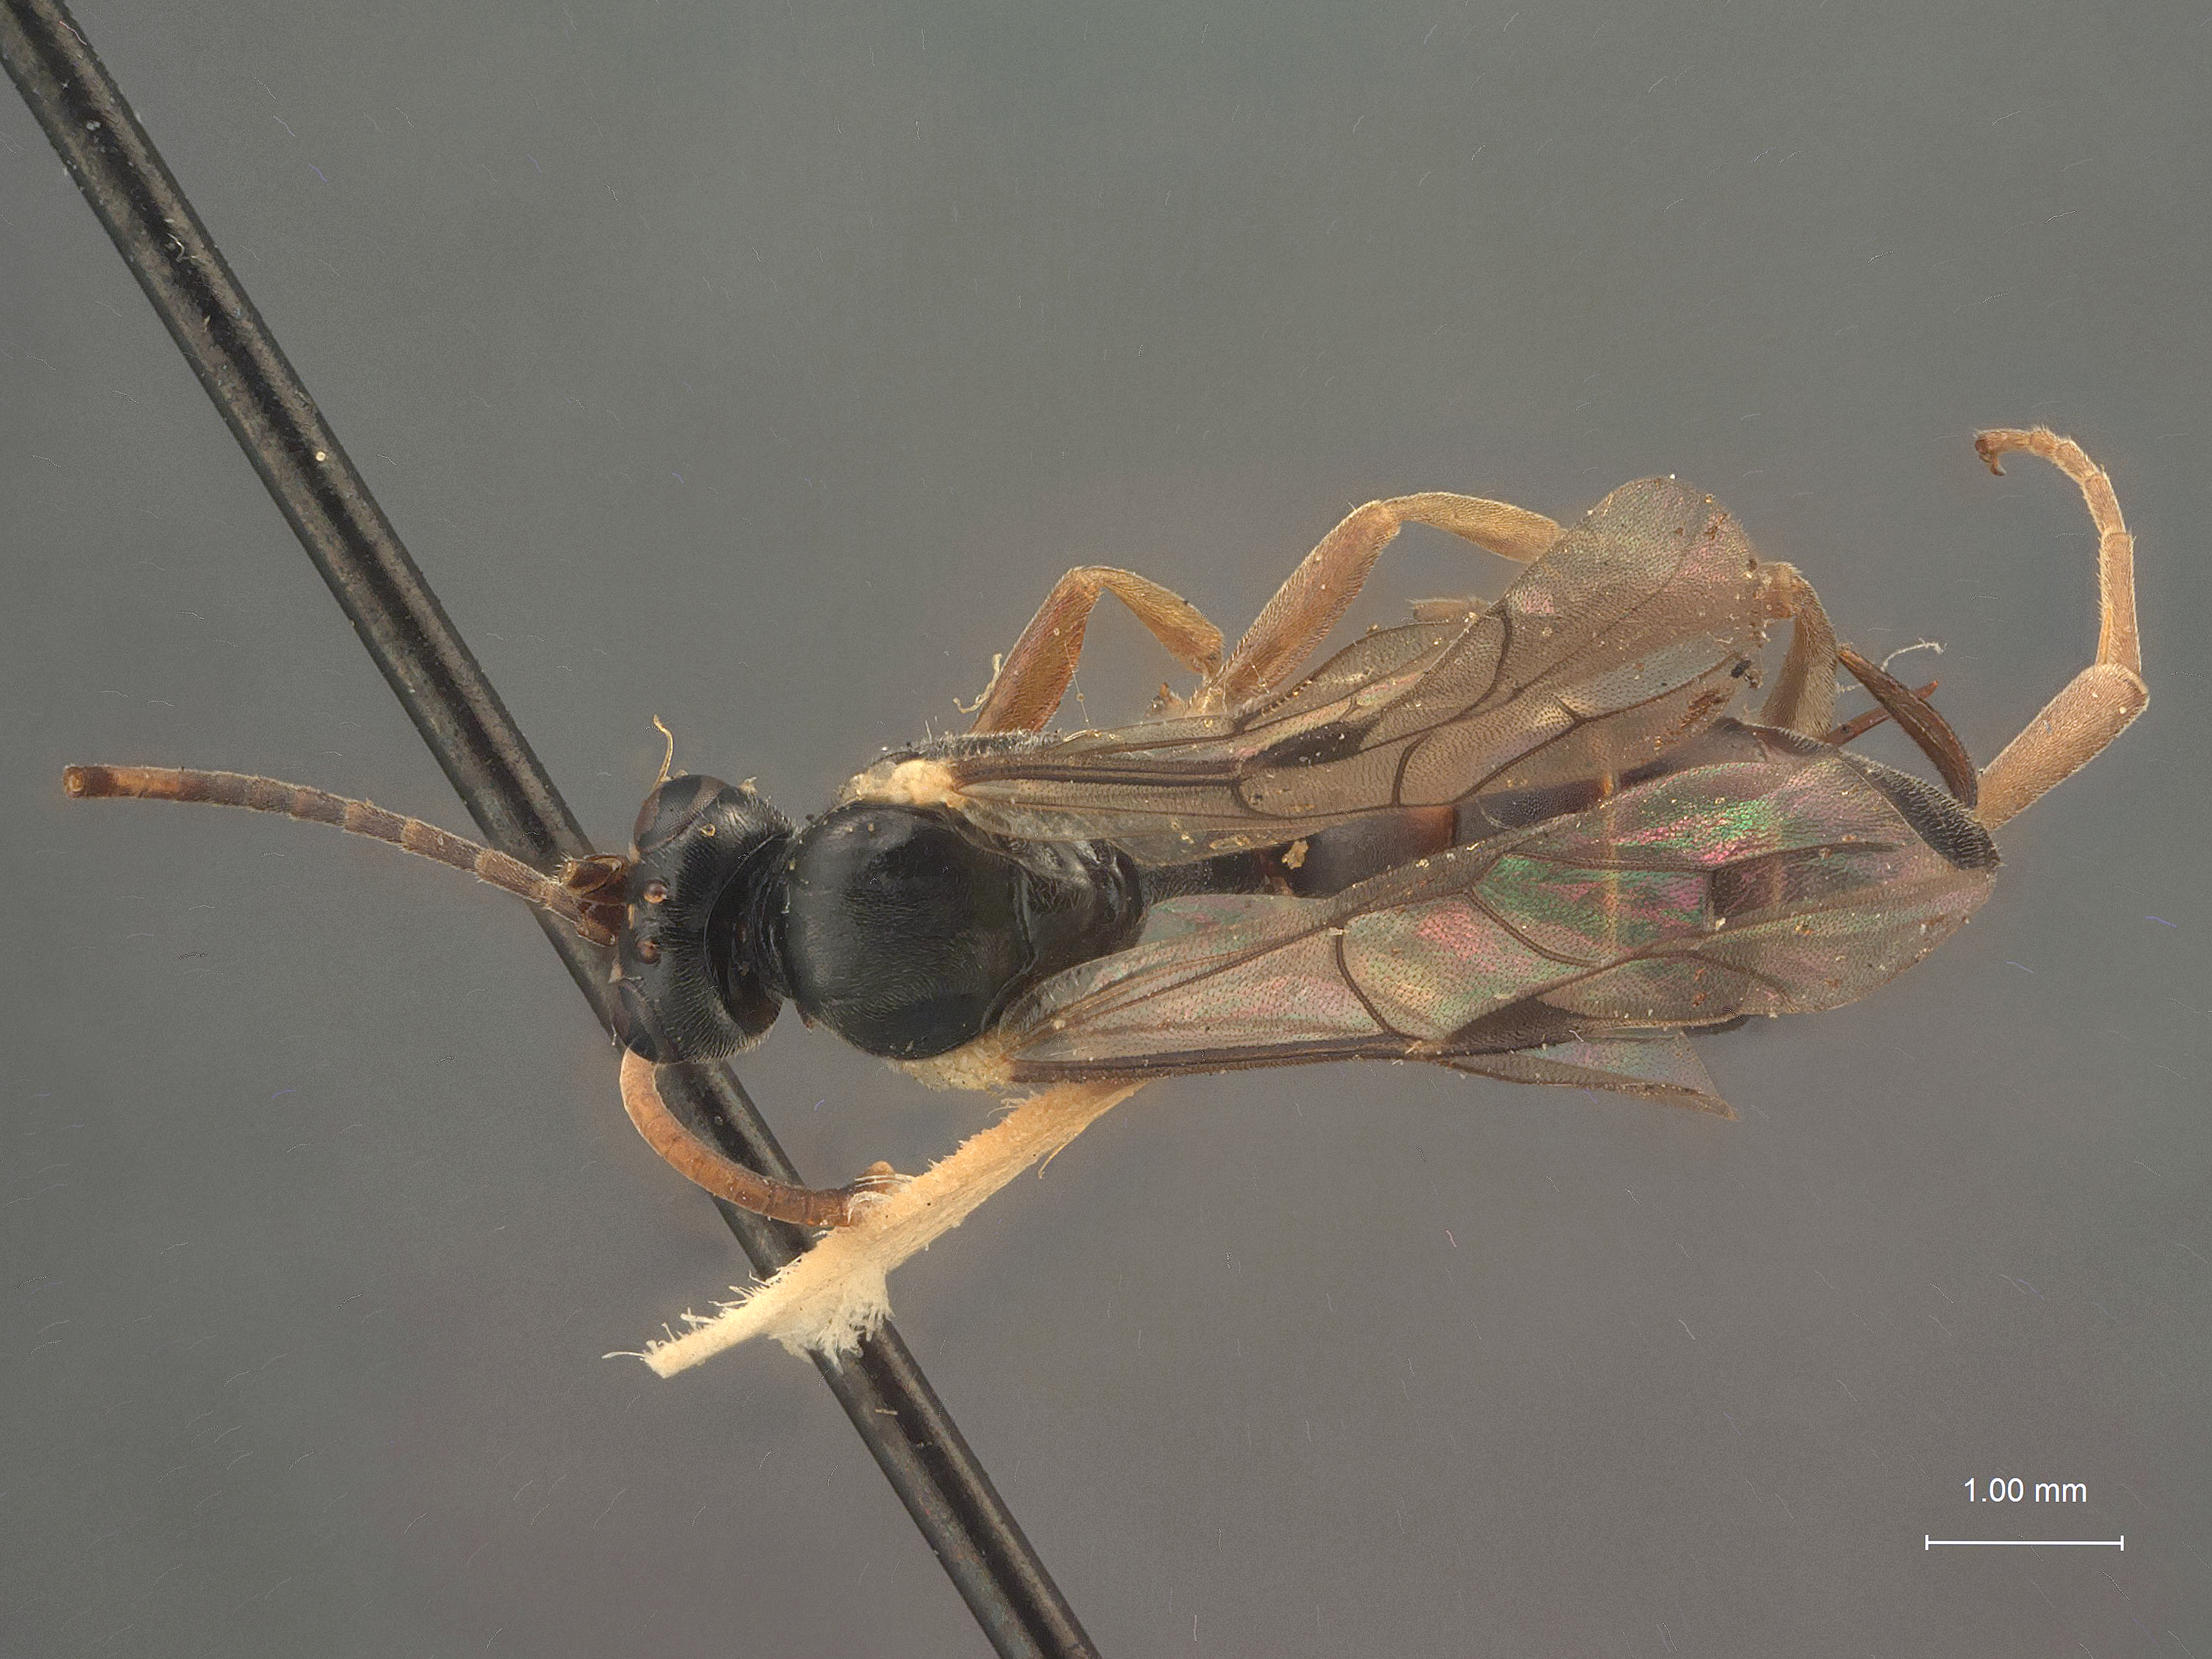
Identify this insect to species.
Aptesis tsugae
